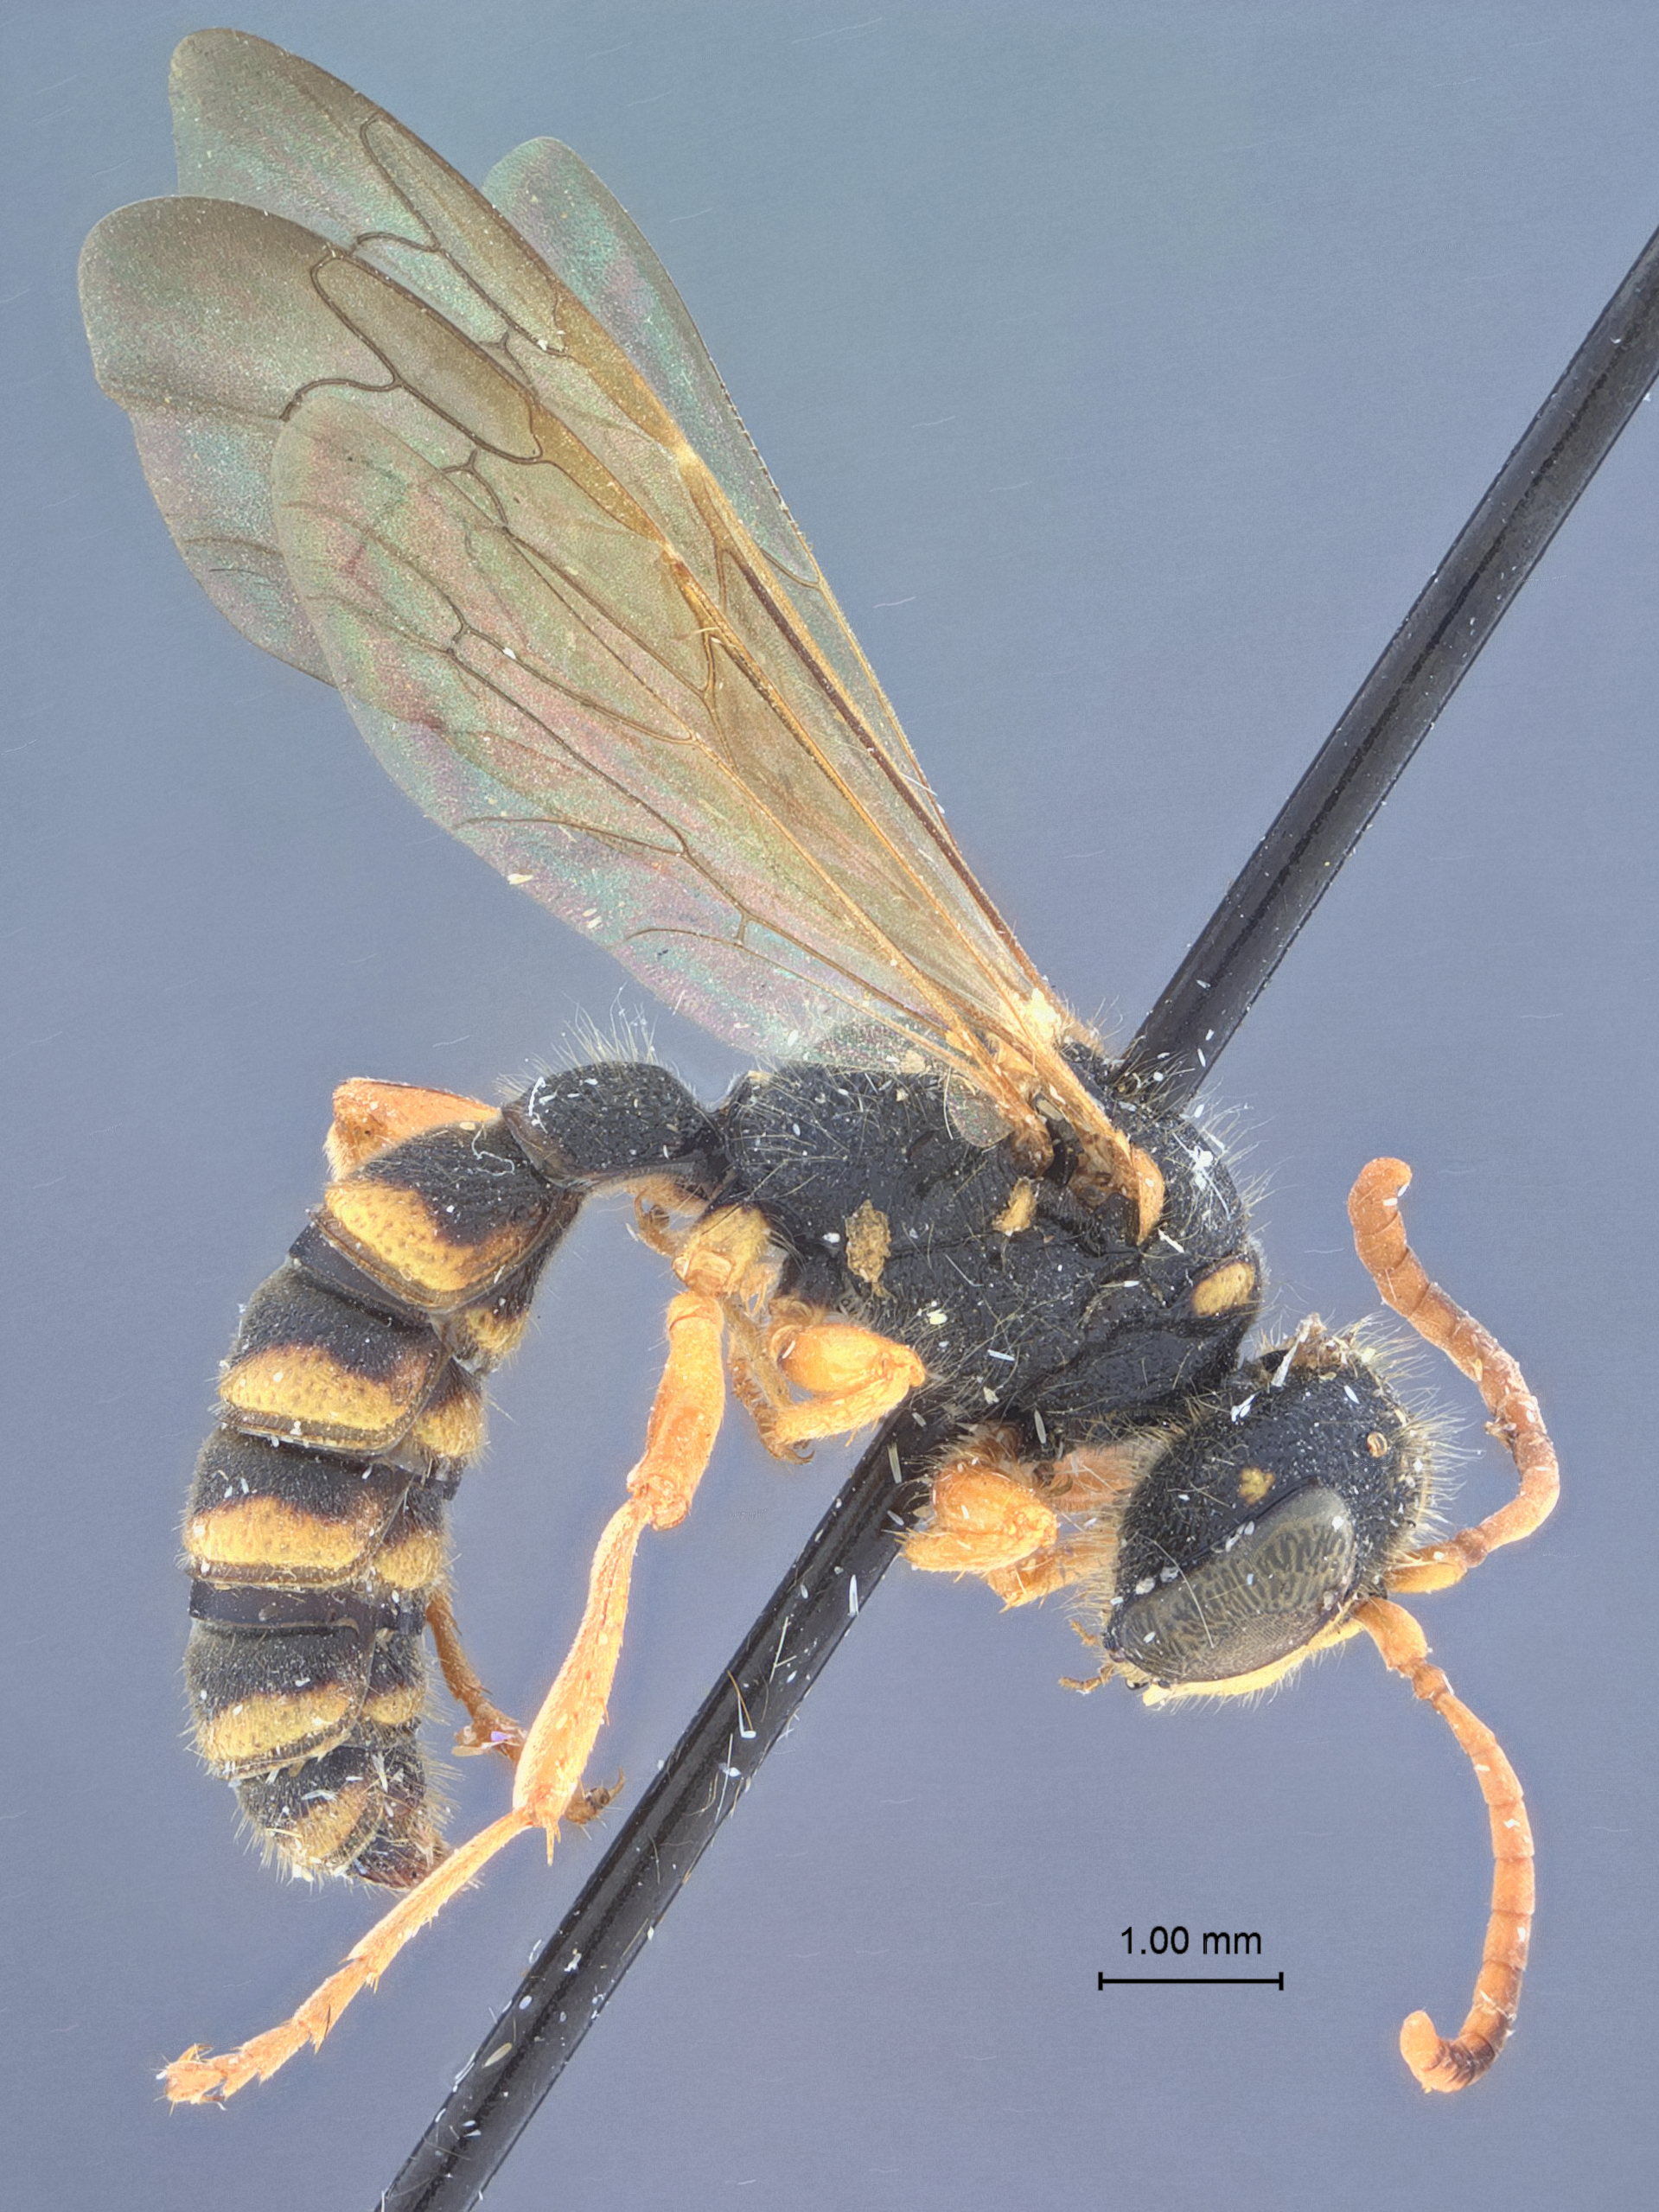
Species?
Cerceris szechuana
